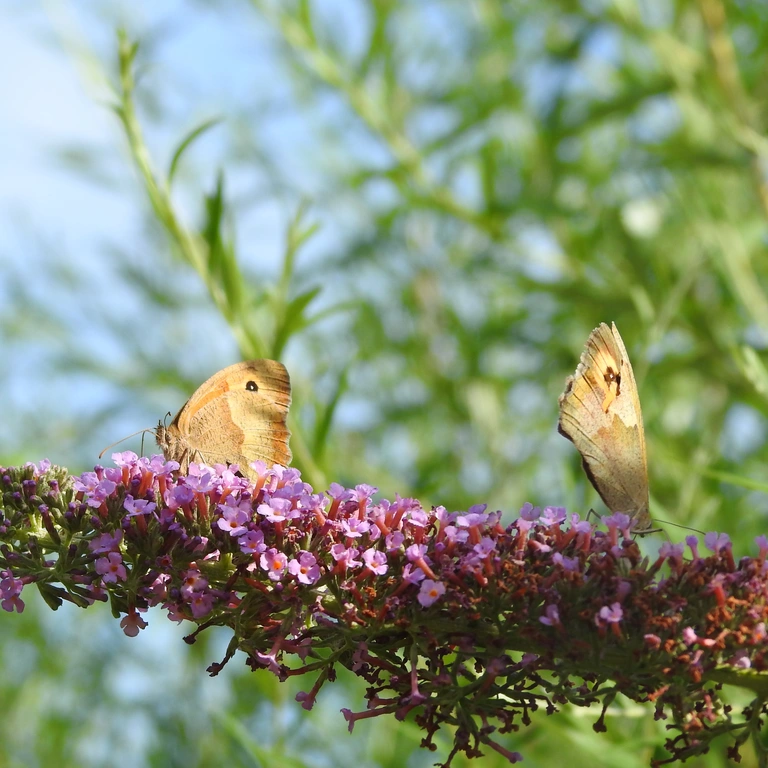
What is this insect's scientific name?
Maniola jurtina
